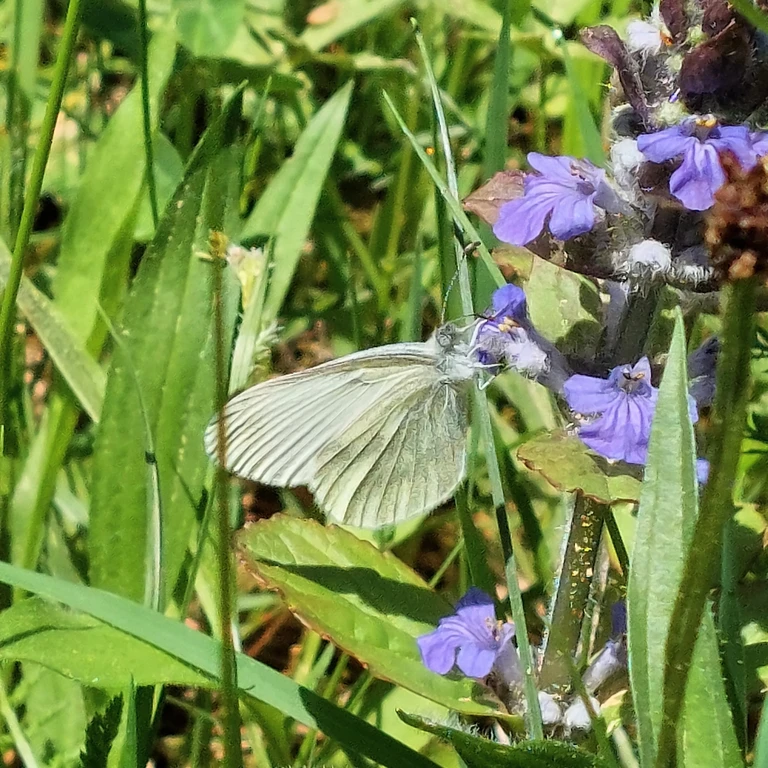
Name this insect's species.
Leptidea sinapis/juvernica
